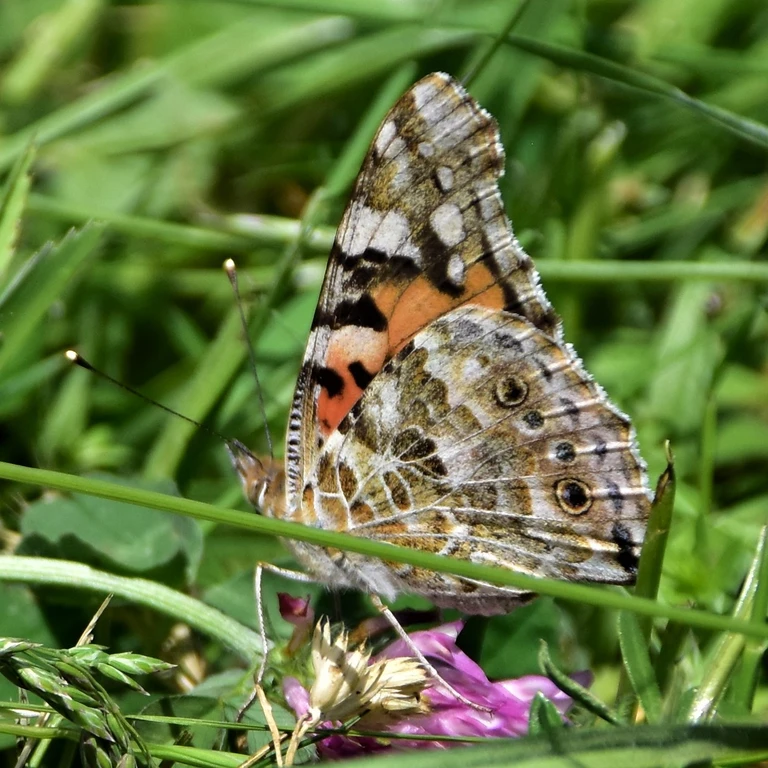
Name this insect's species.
Vanessa cardui
